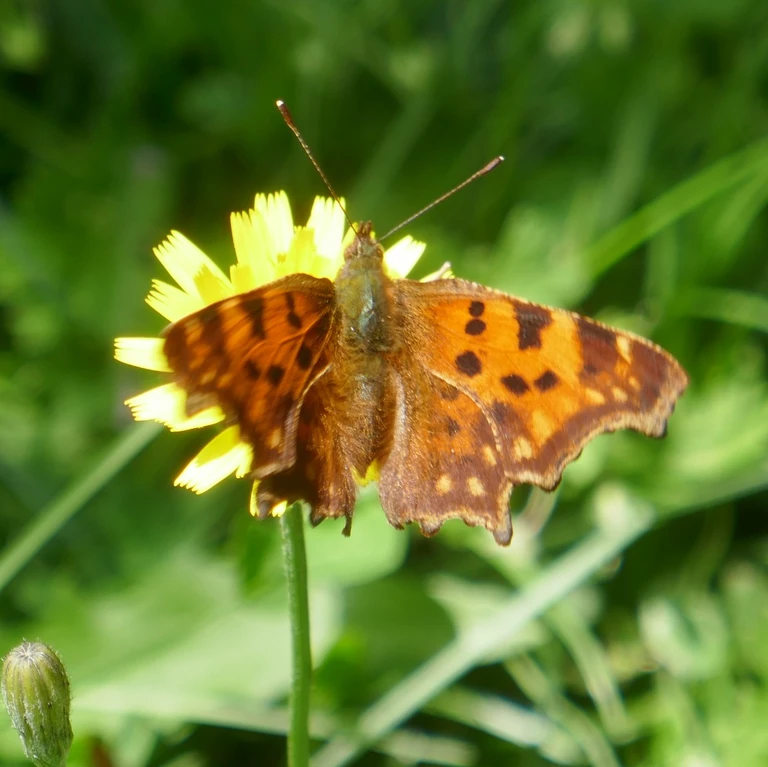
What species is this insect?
Polygonia c-album
